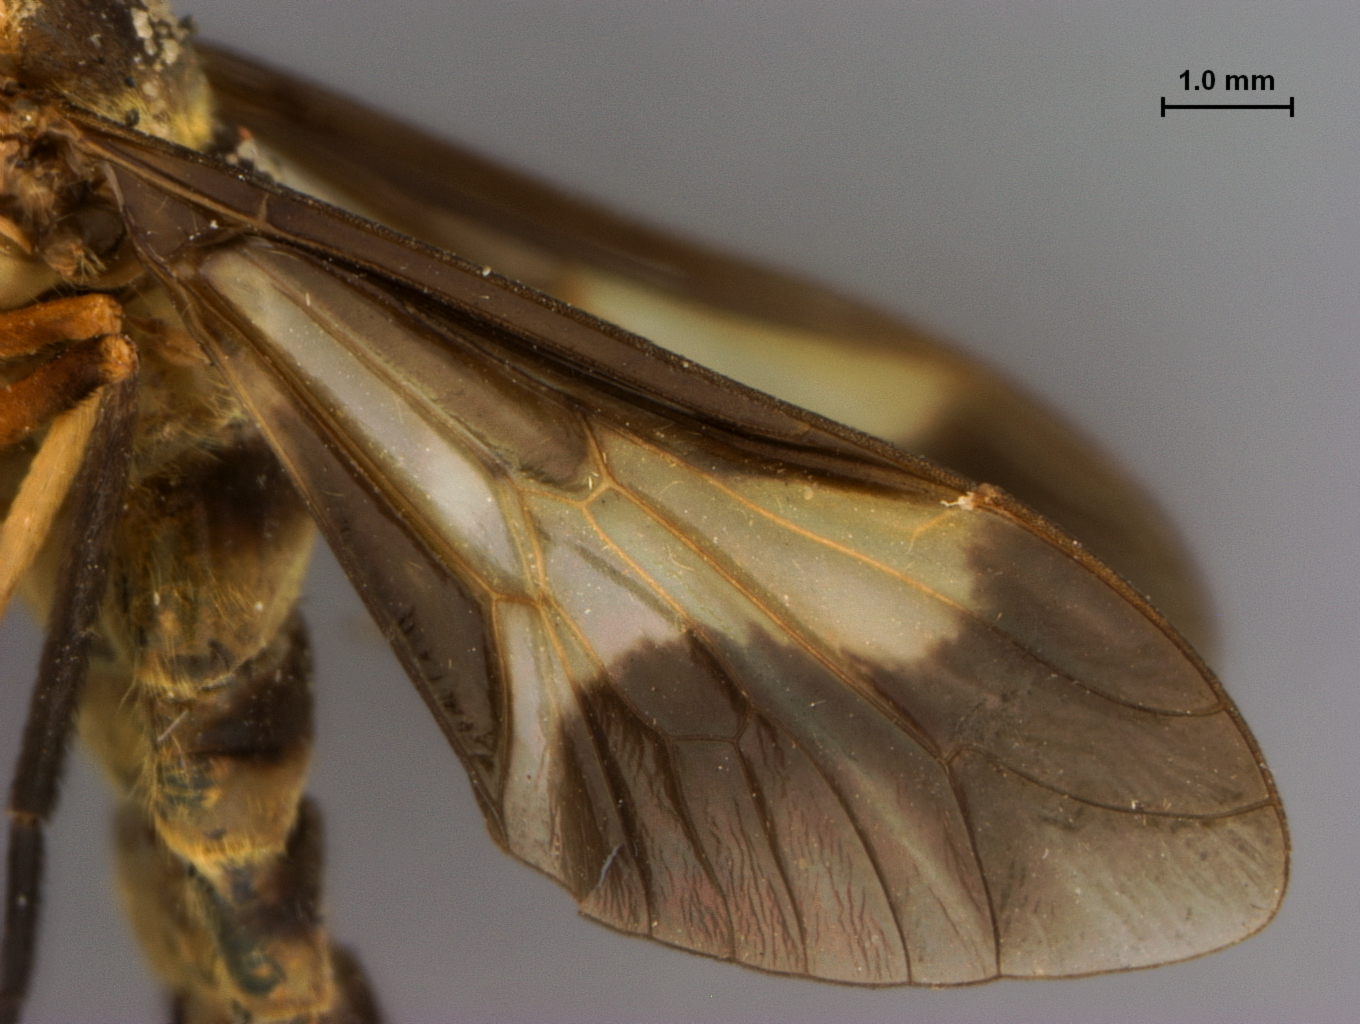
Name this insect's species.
Dichelacera caloptera
